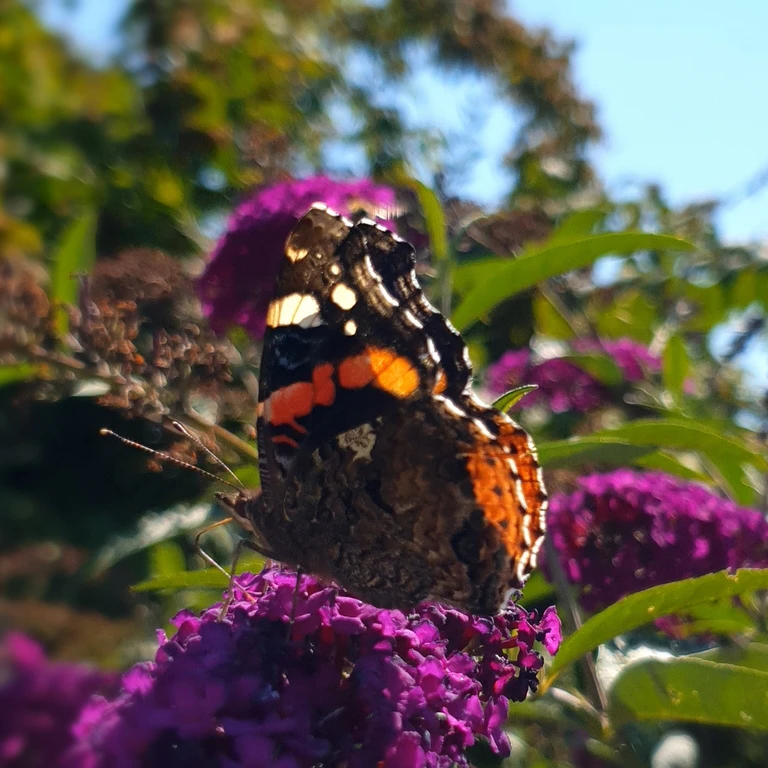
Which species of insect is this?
Vanessa atalanta
